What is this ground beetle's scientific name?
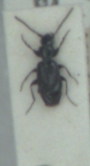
Microlestes maurus
